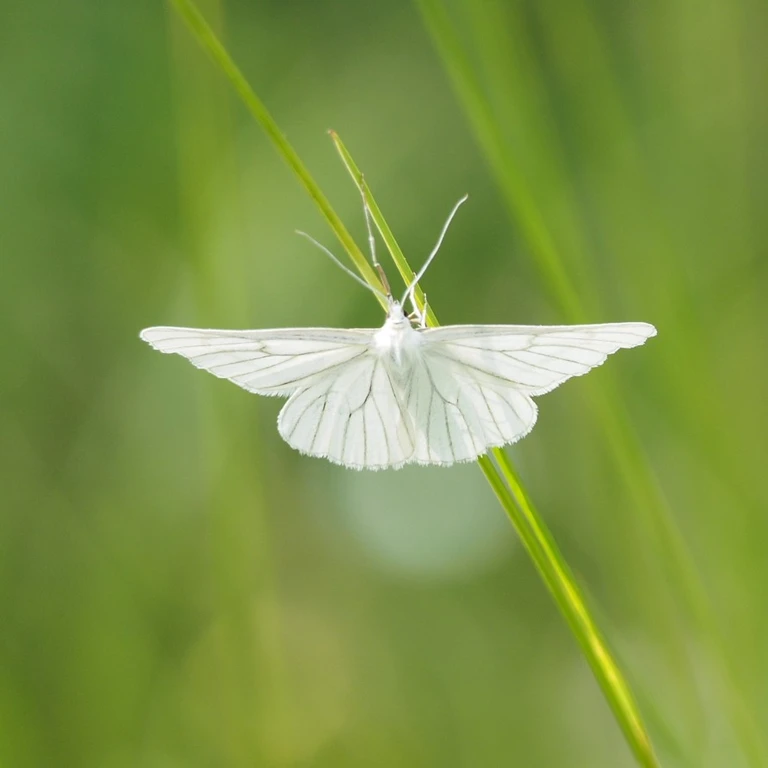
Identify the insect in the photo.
Siona lineata
